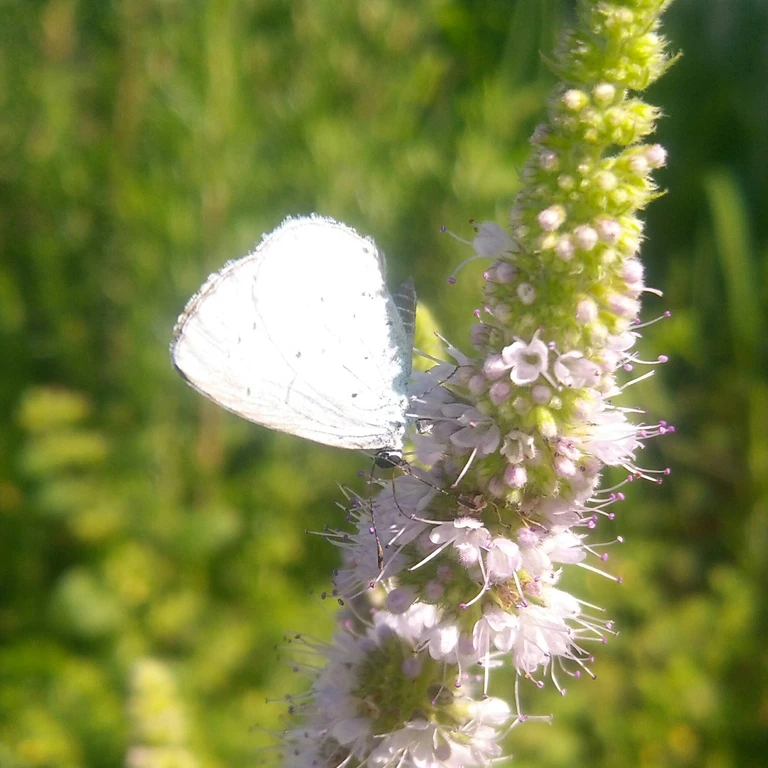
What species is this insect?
Celastrina argiolus
